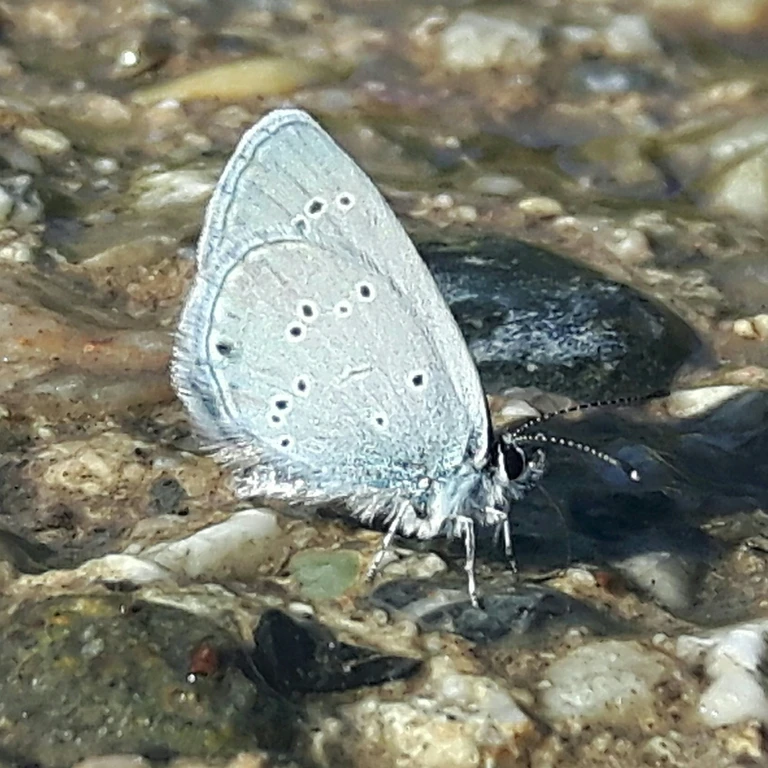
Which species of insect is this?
Cupido minimus
